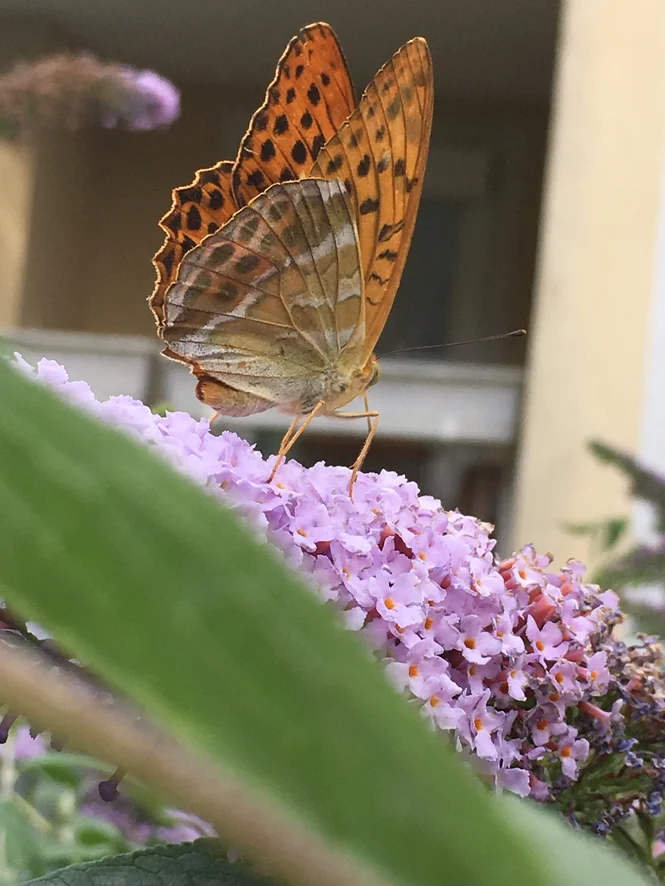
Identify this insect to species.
Argynnis paphia
